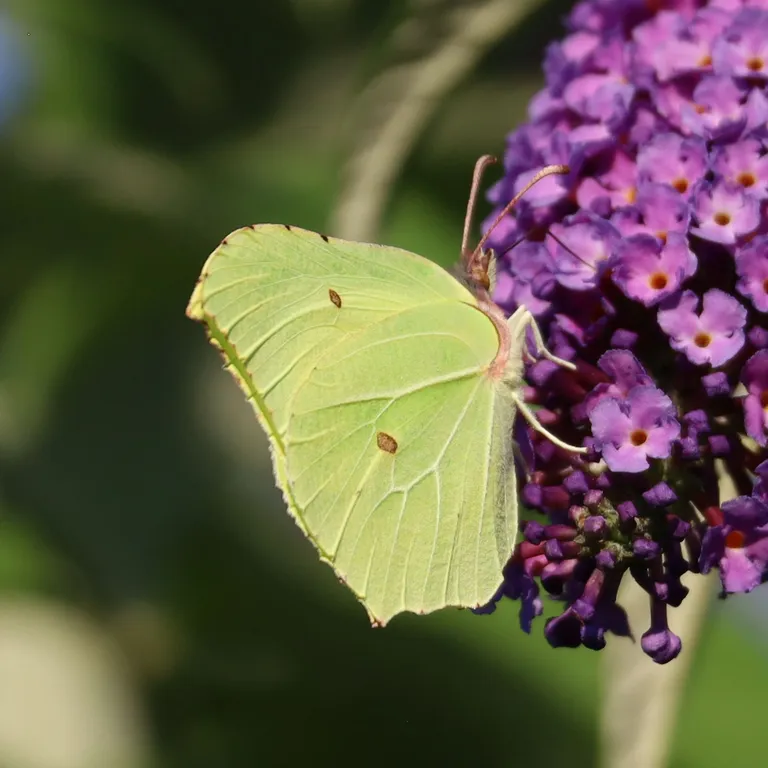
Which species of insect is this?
Gonepteryx rhamni
